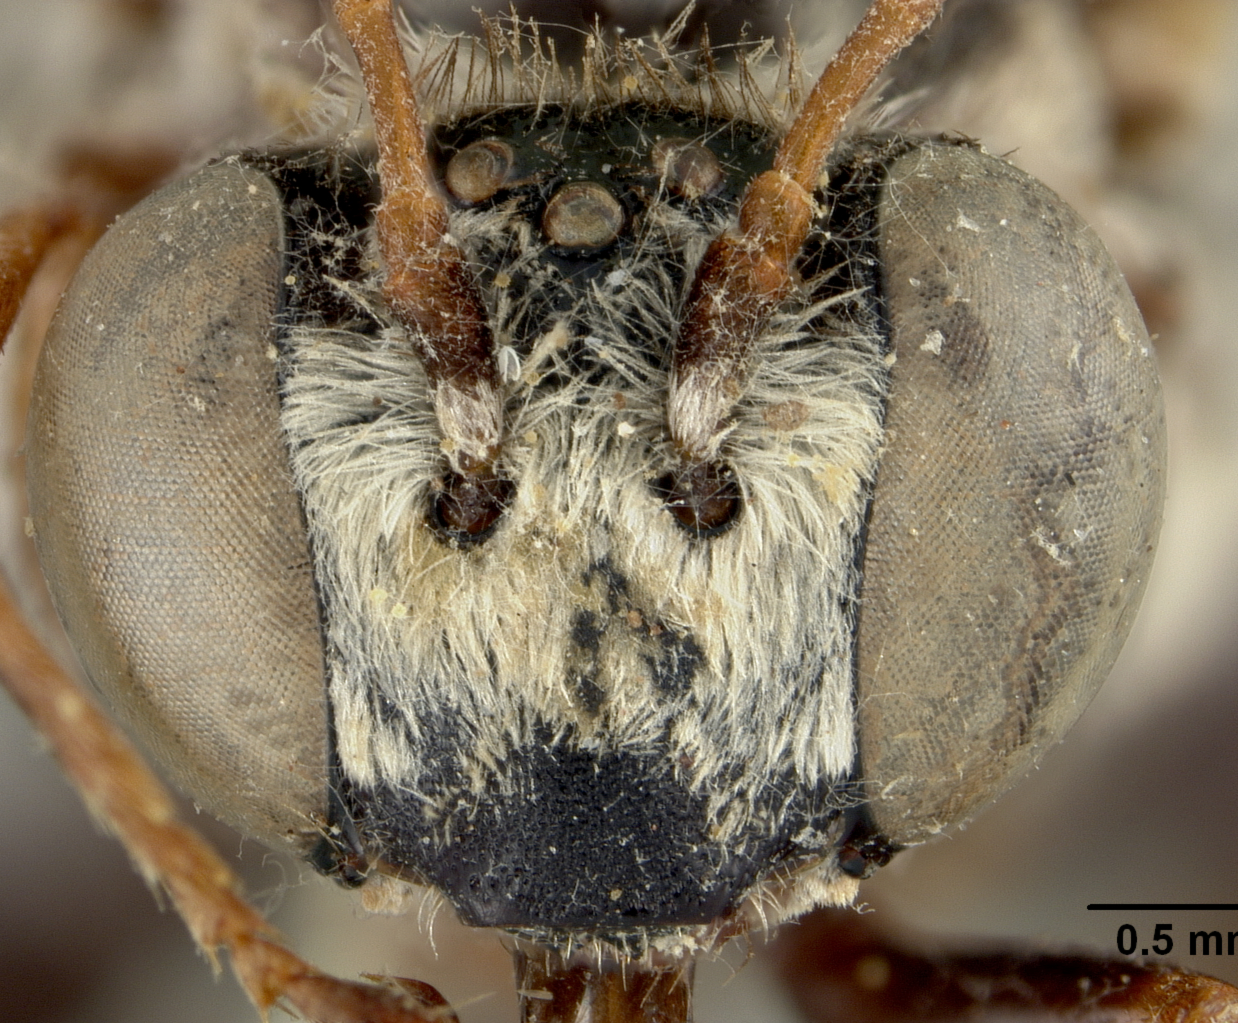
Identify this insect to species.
Isepeolus albopictus
